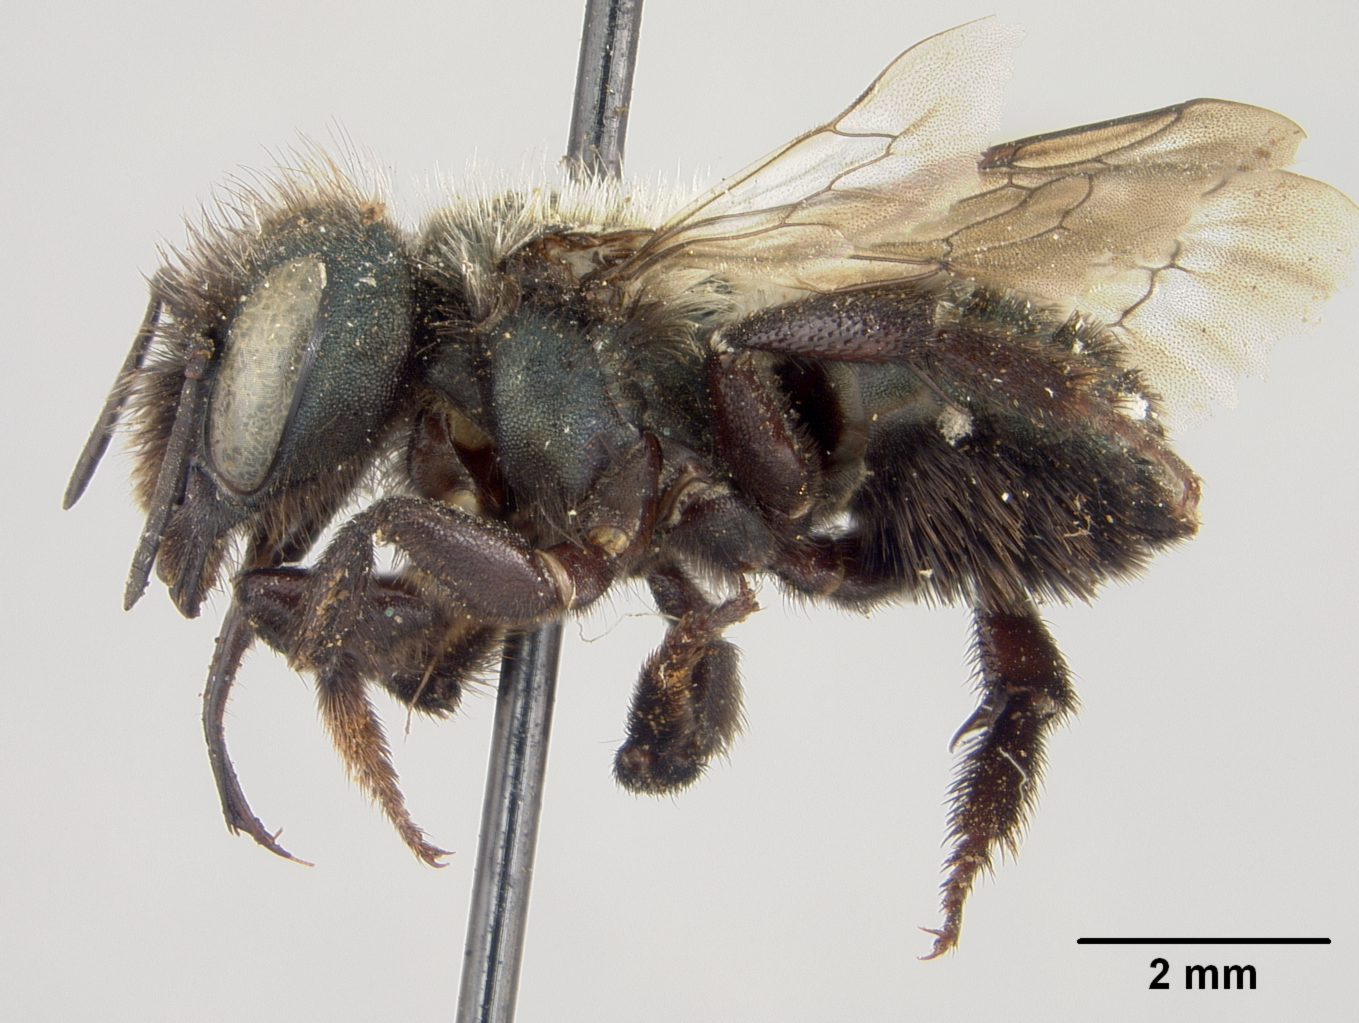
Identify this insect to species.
Osmia trifoliama
